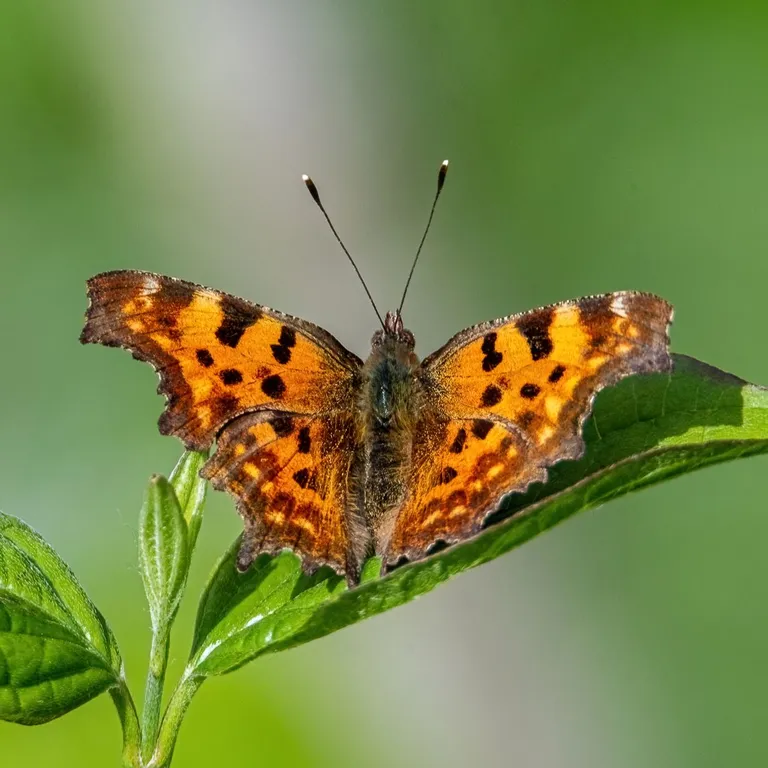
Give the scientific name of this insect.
Polygonia c-album
